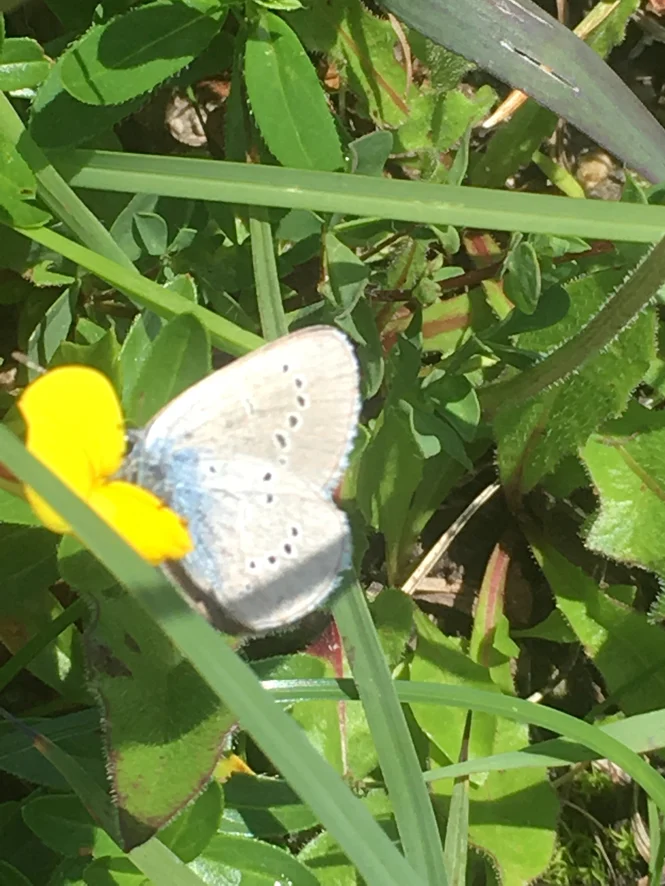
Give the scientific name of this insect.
Cyaniris semiargus
